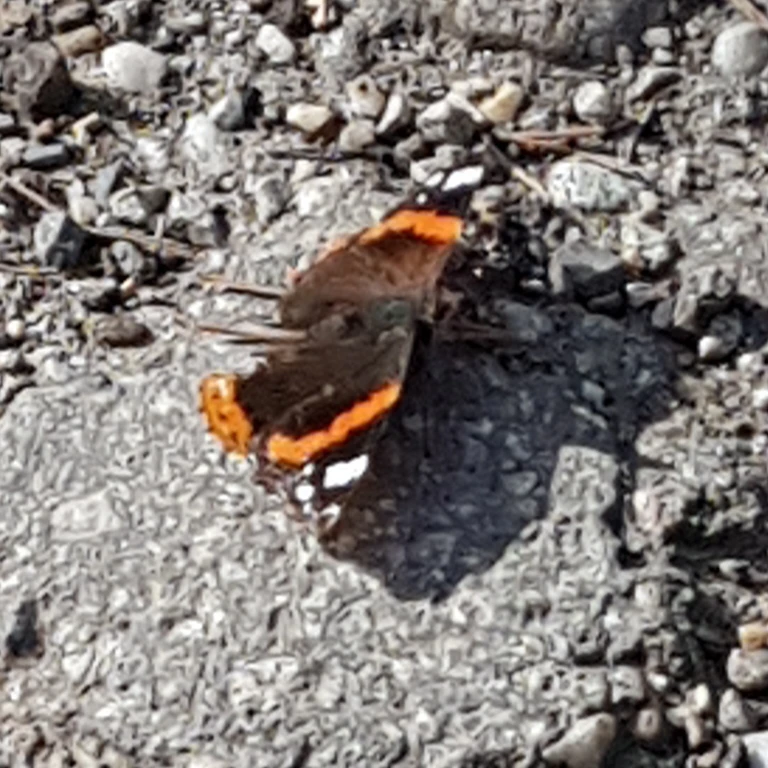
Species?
Vanessa atalanta
